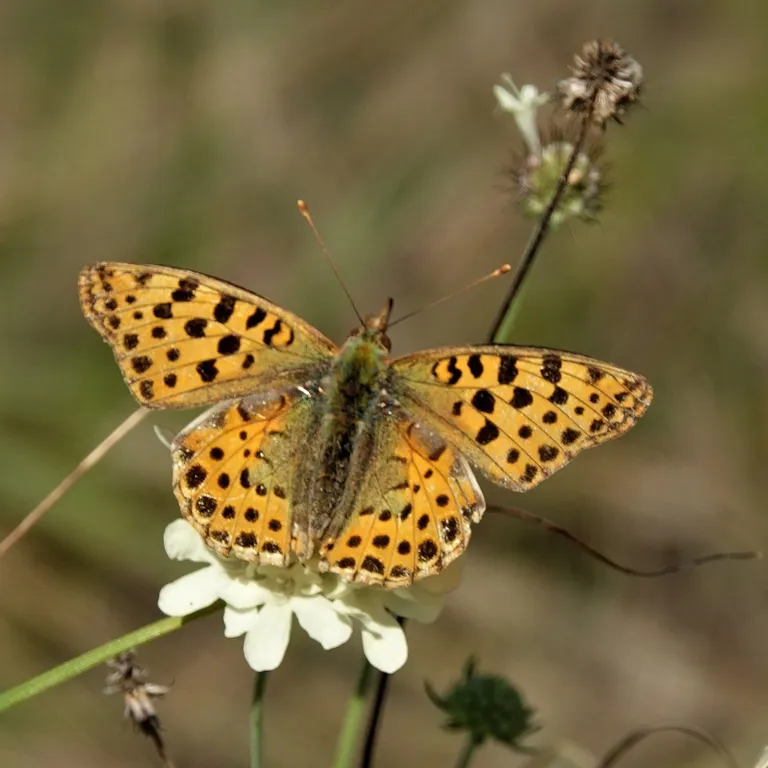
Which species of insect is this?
Issoria lathonia
